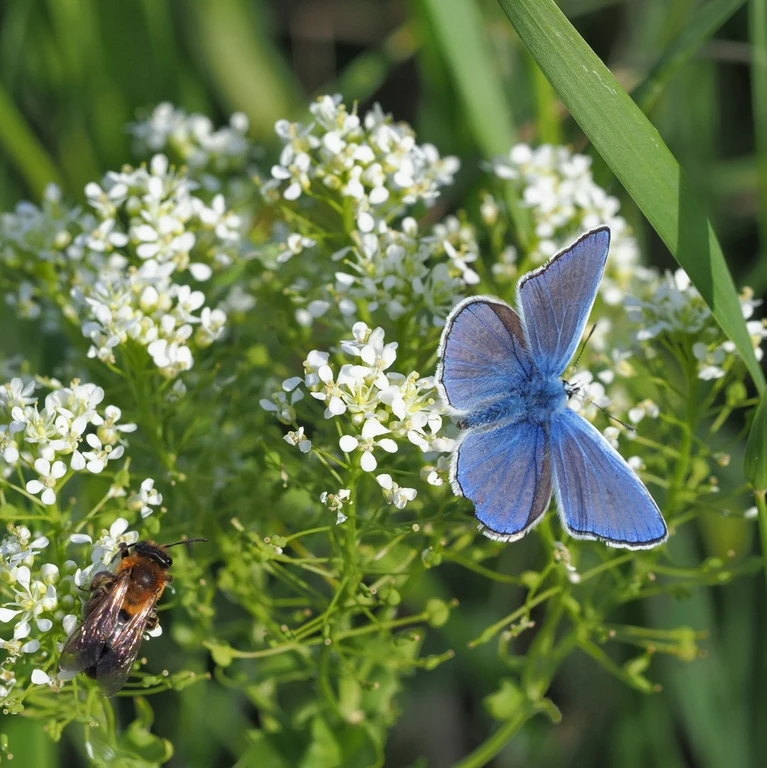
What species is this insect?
Polyommatus icarus
